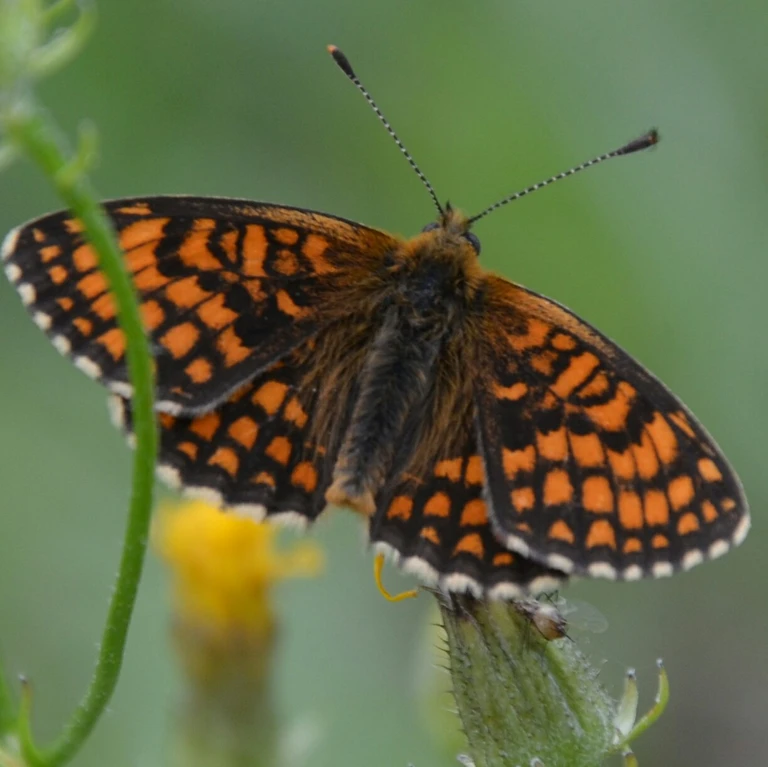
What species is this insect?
Melitaea athalia
